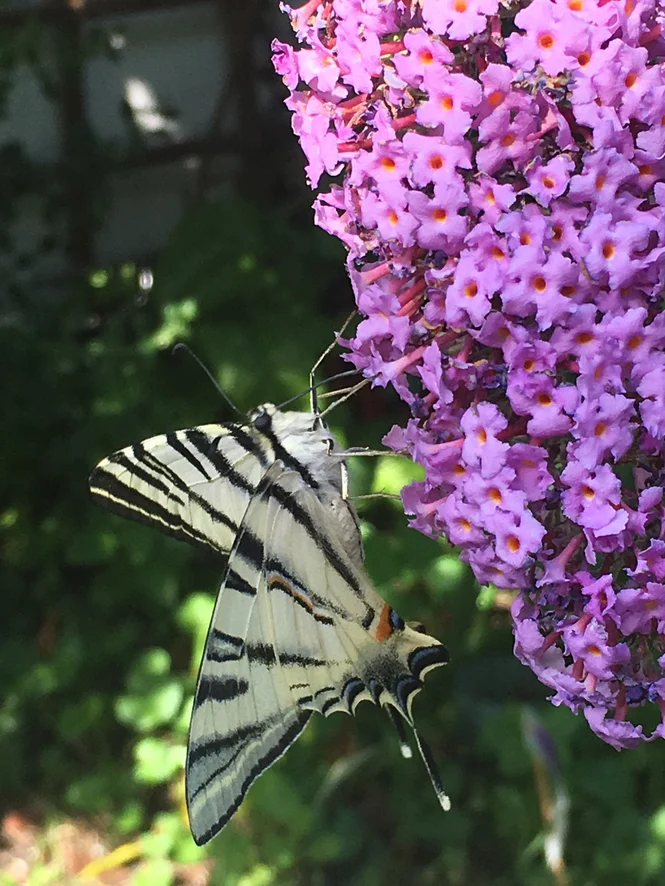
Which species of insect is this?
Iphiclides podalirius
